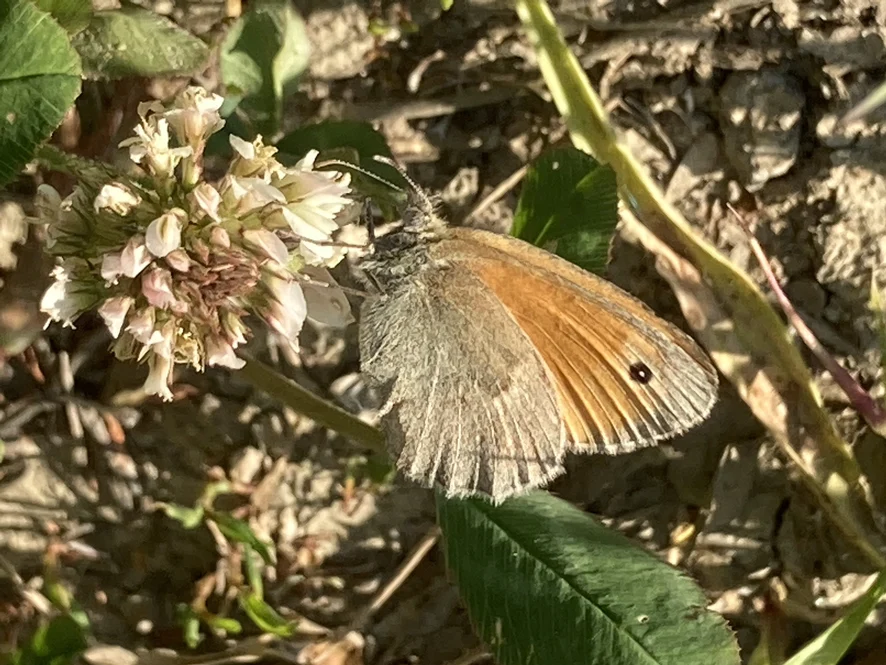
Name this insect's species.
Coenonympha pamphilus
